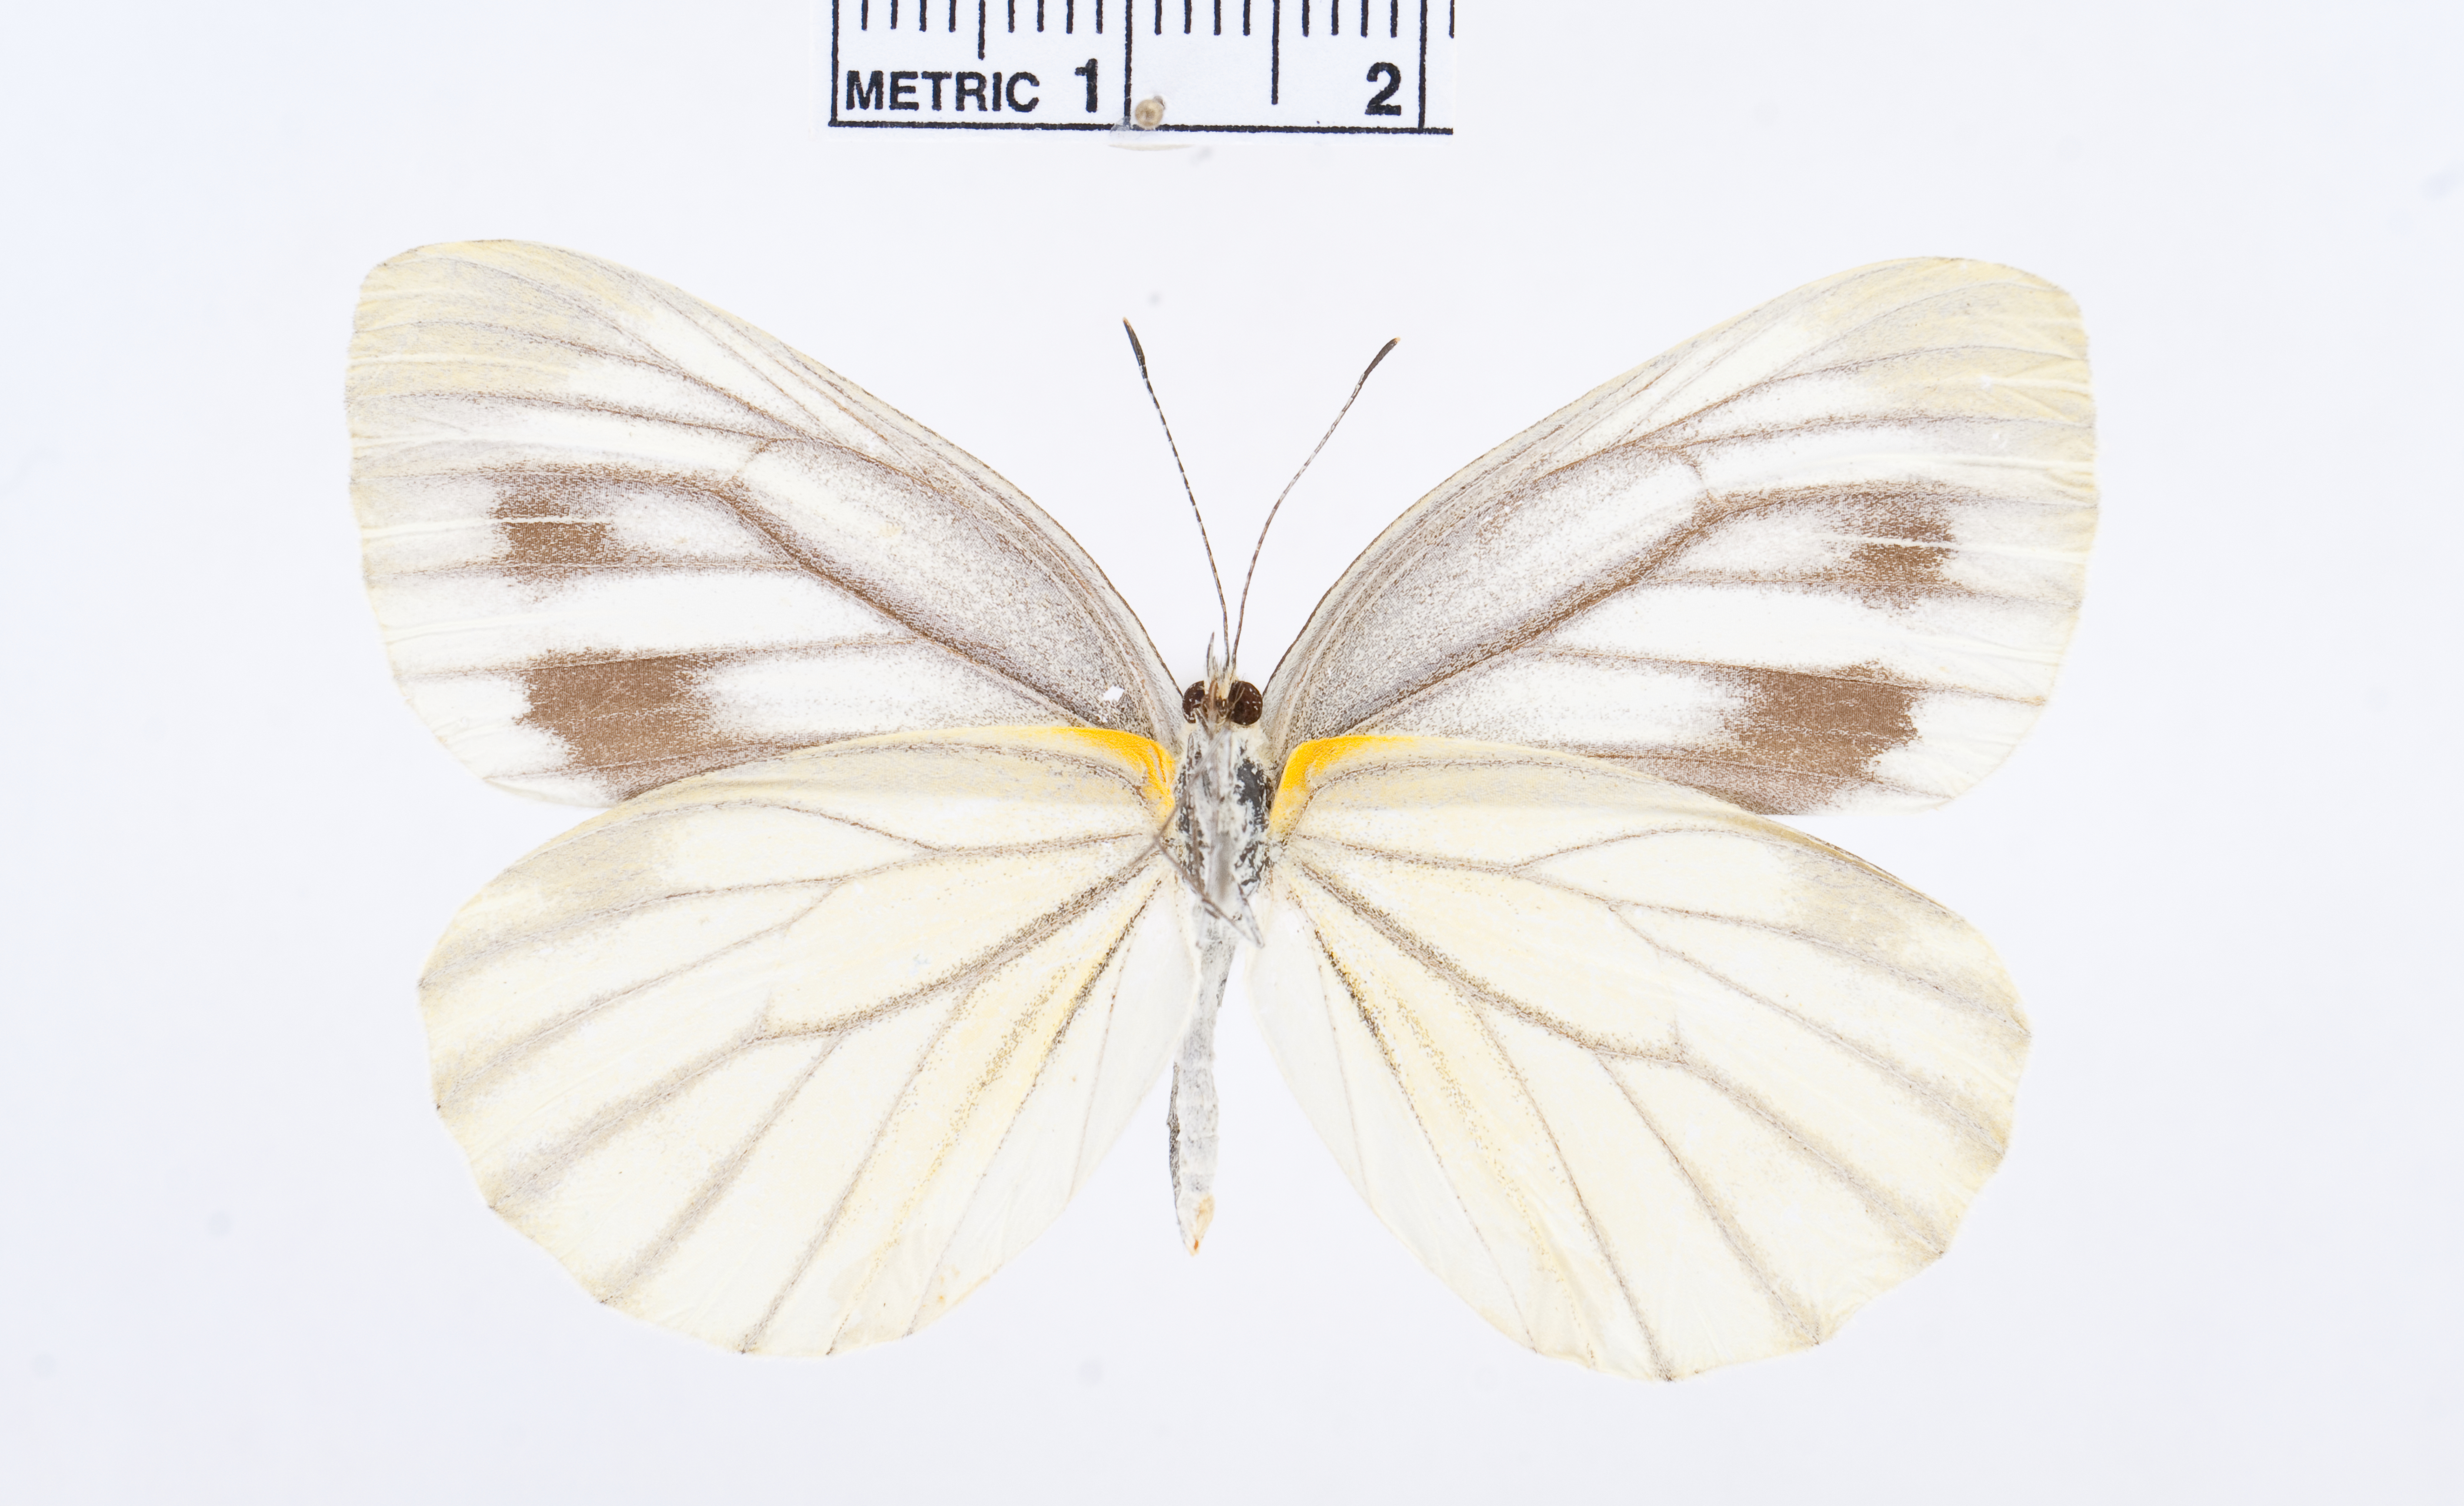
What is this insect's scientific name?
Pieris melete
